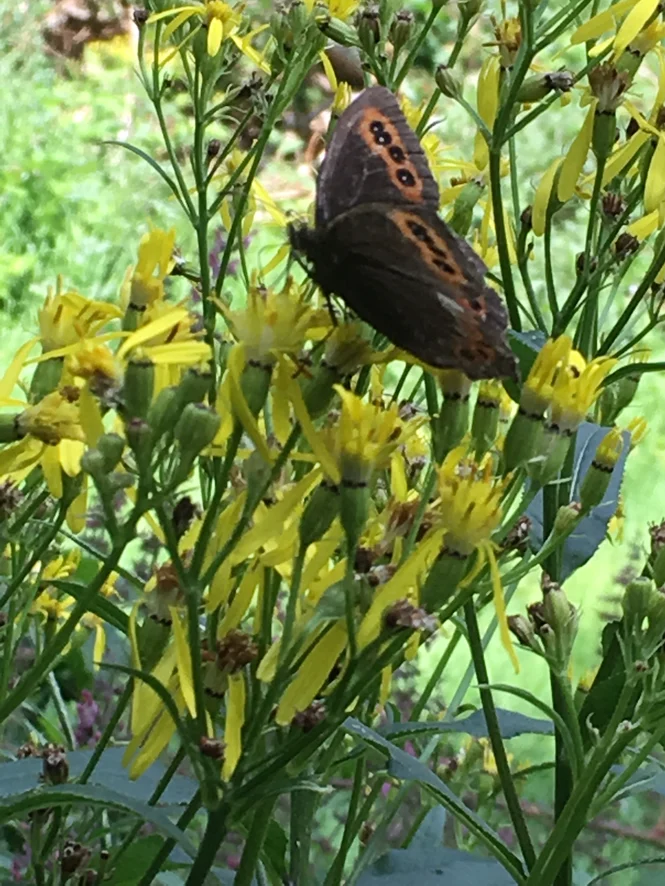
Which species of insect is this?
Erebia ligea
